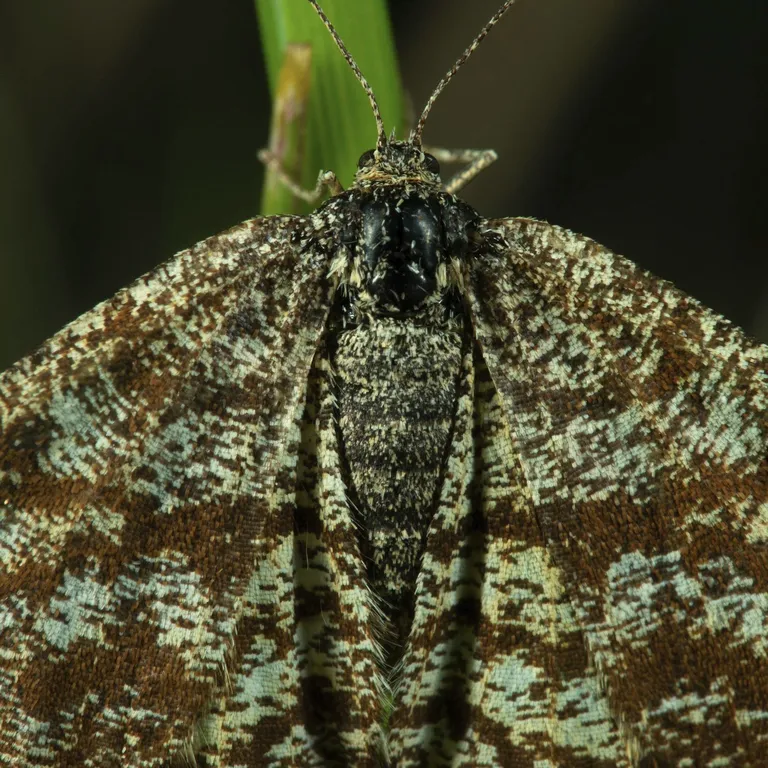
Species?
Ematurga atomaria
